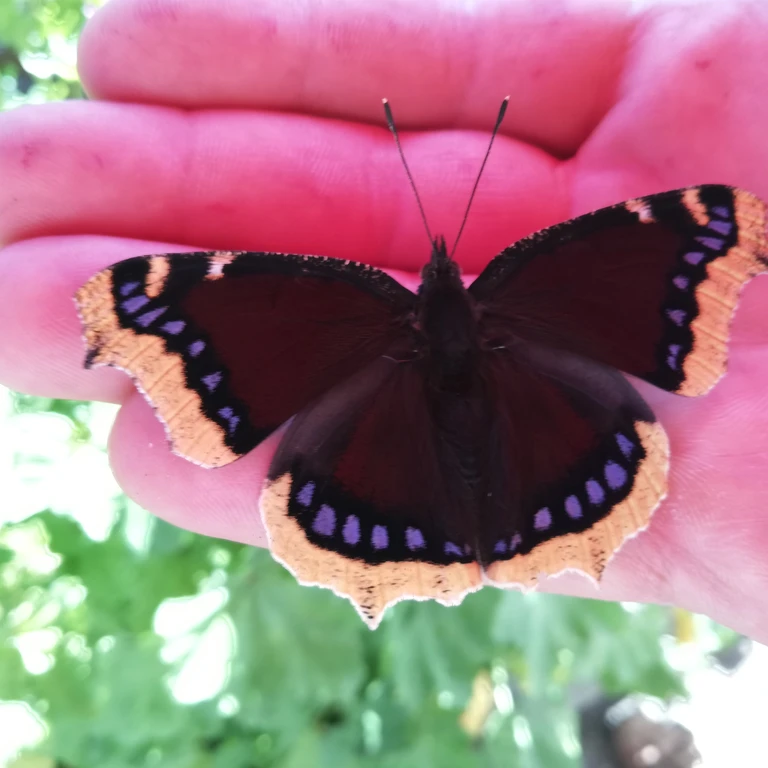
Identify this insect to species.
Nymphalis antiopa
